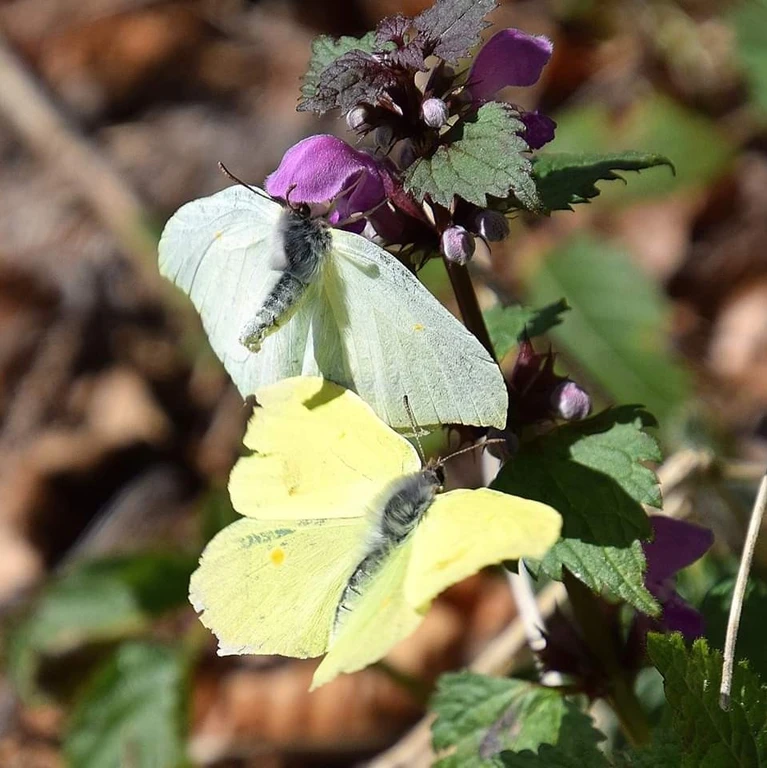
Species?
Gonepteryx rhamni
